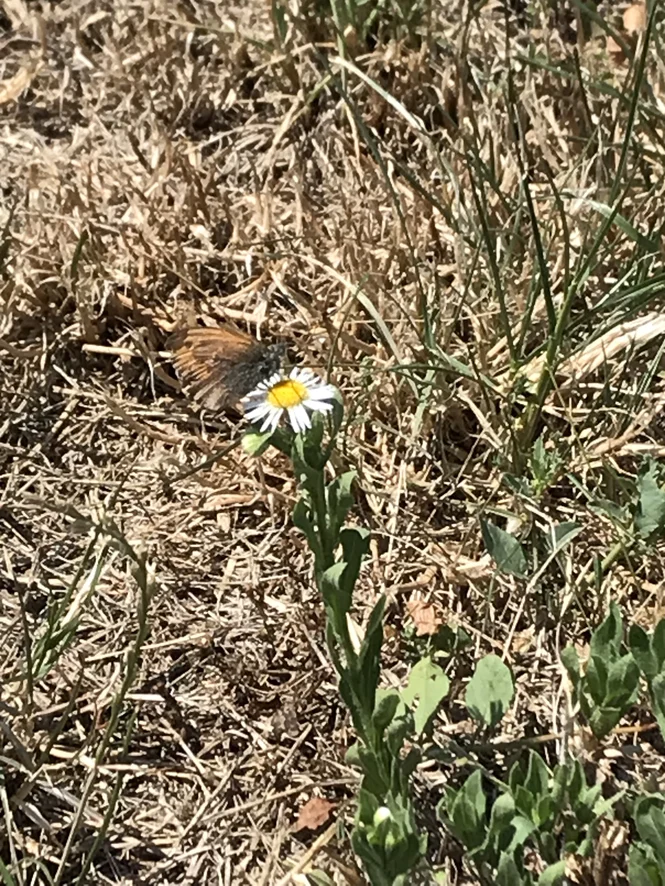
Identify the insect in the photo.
Coenonympha pamphilus
